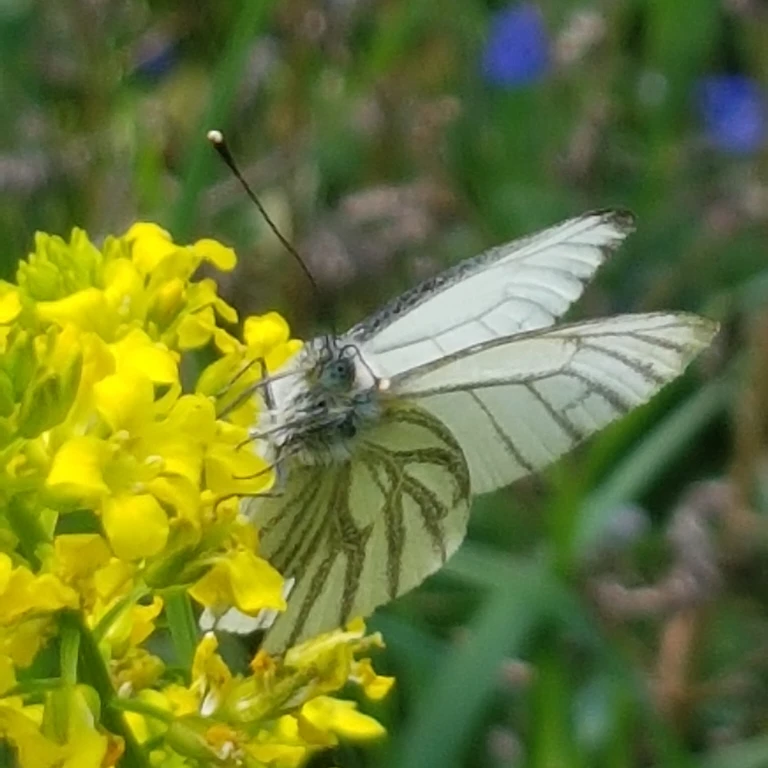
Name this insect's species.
Pieris napi
